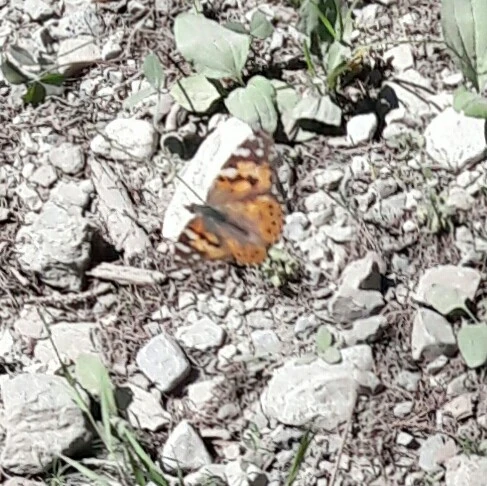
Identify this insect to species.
Vanessa cardui
